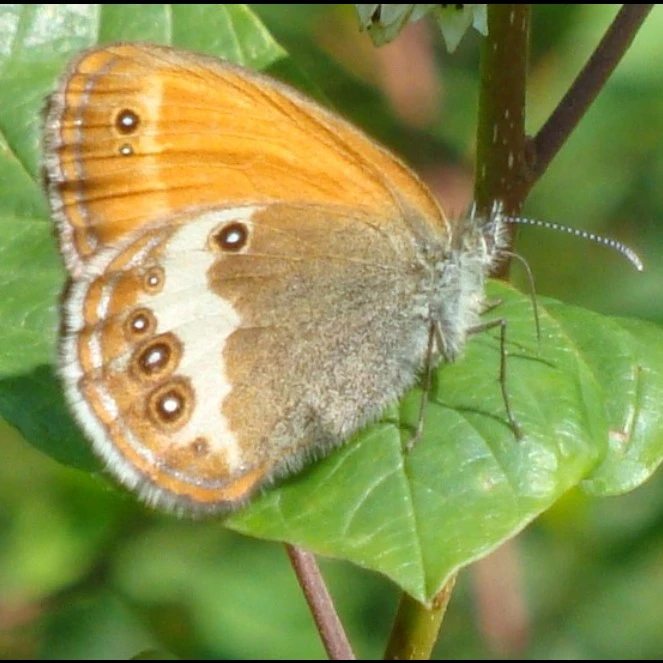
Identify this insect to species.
Coenonympha arcania
